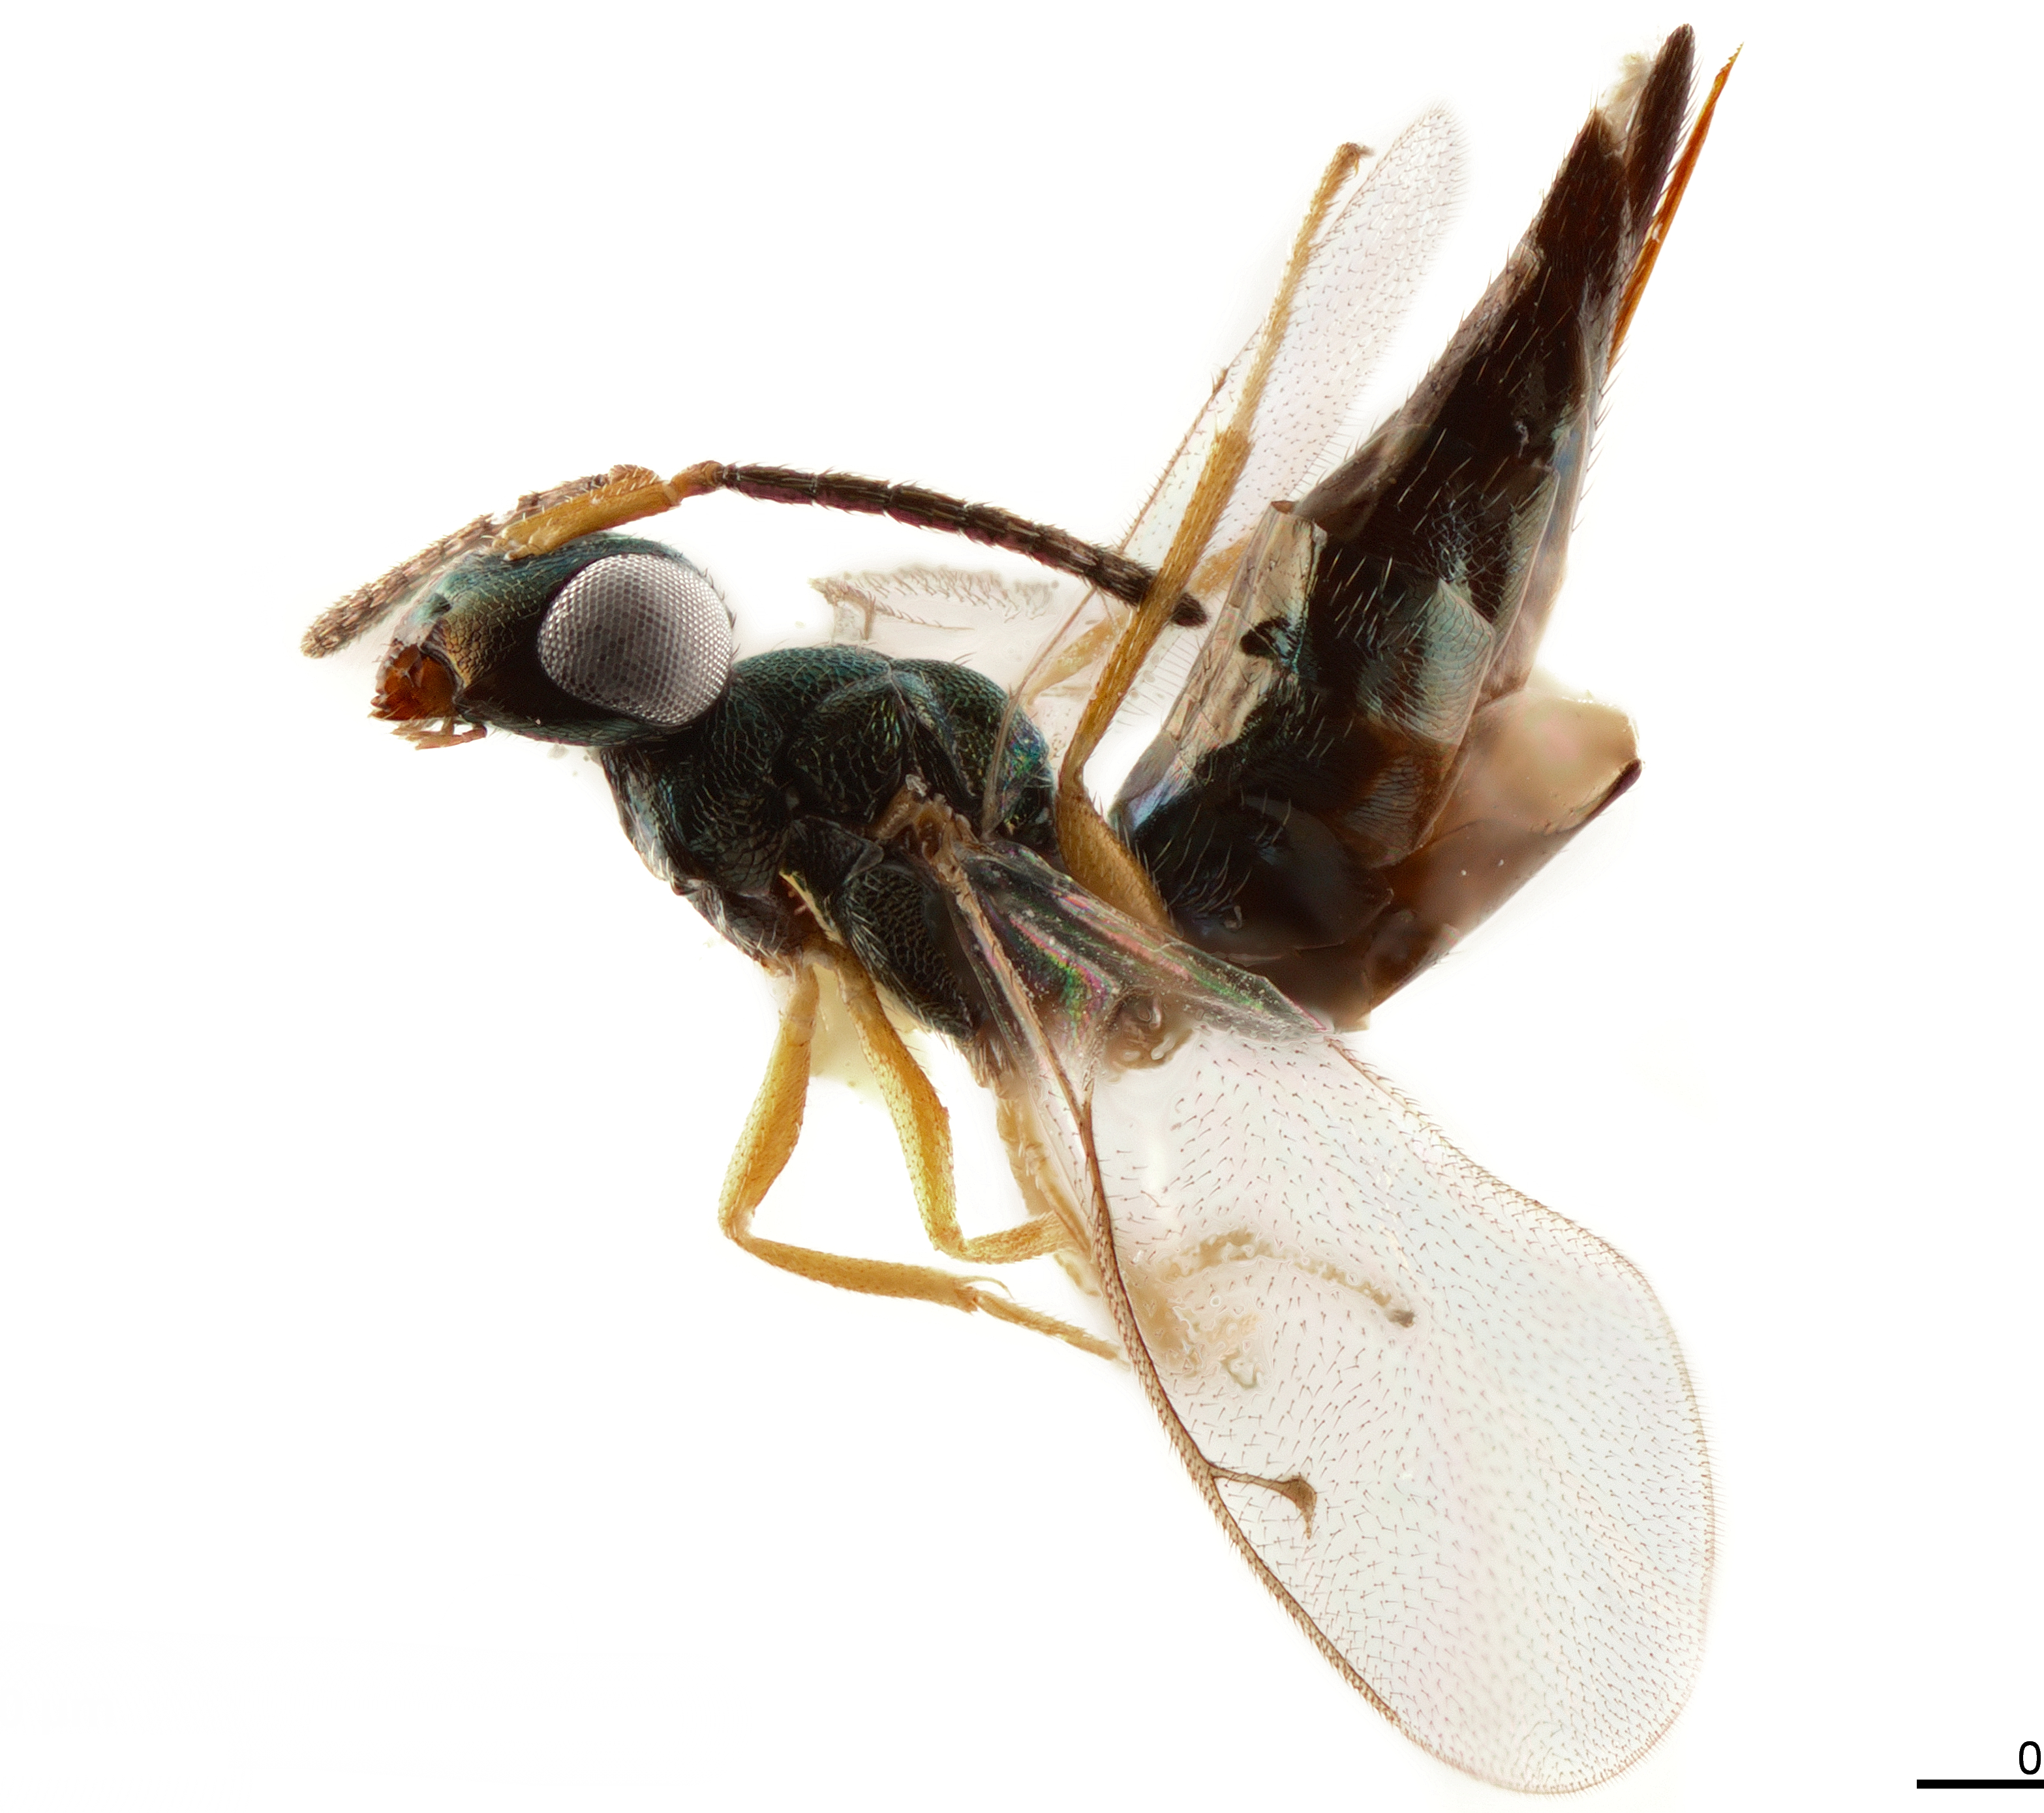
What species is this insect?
Janssoniella caudata
